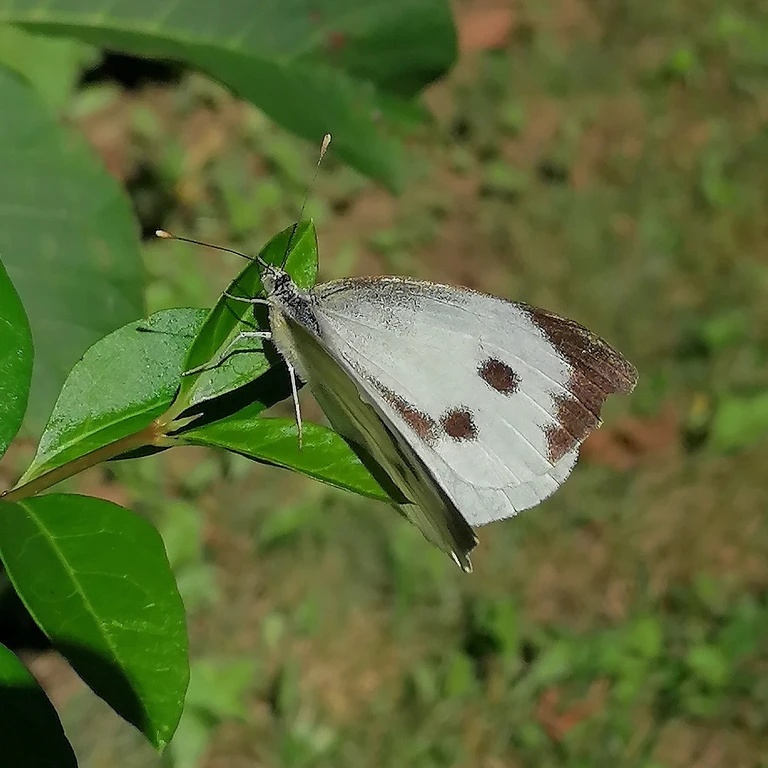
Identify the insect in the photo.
Pieris brassicae
